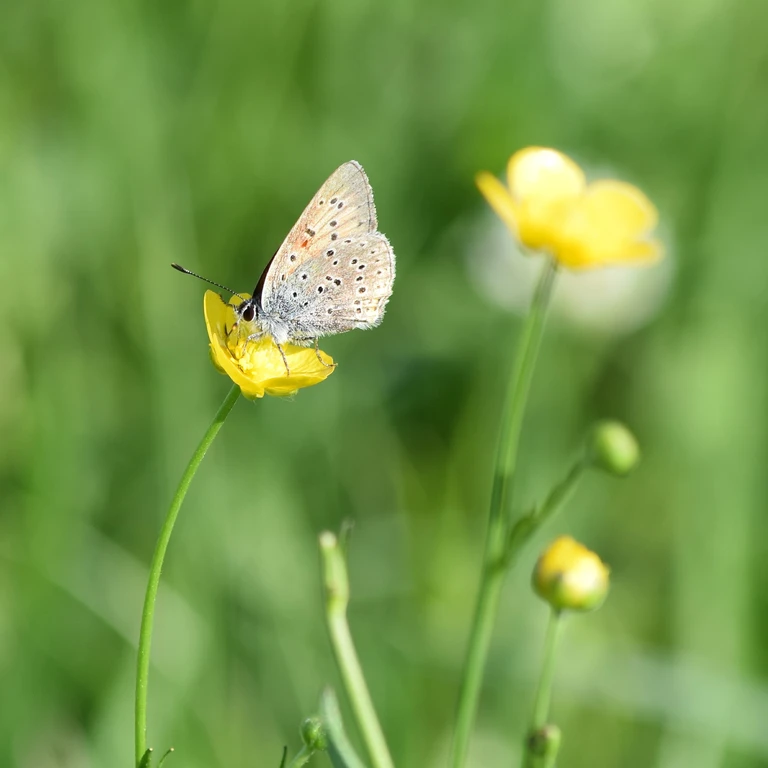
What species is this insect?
Lycaena hippothoe (also Palaeochrysophanus hippothoe)
